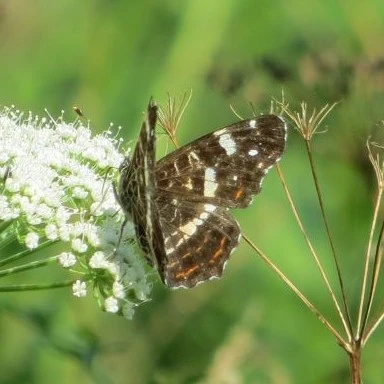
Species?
Araschnia levana
